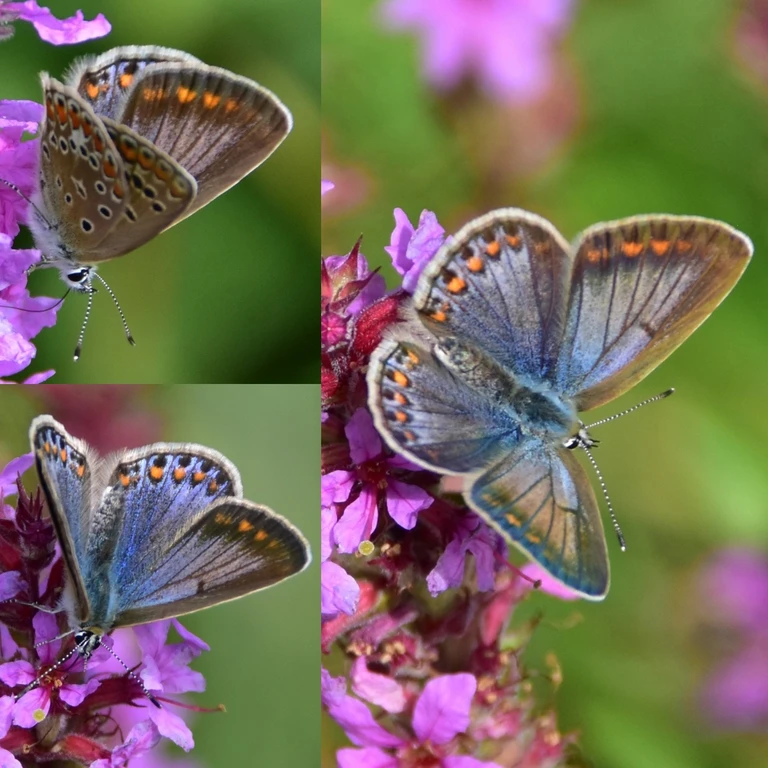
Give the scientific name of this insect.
Polyommatus icarus
